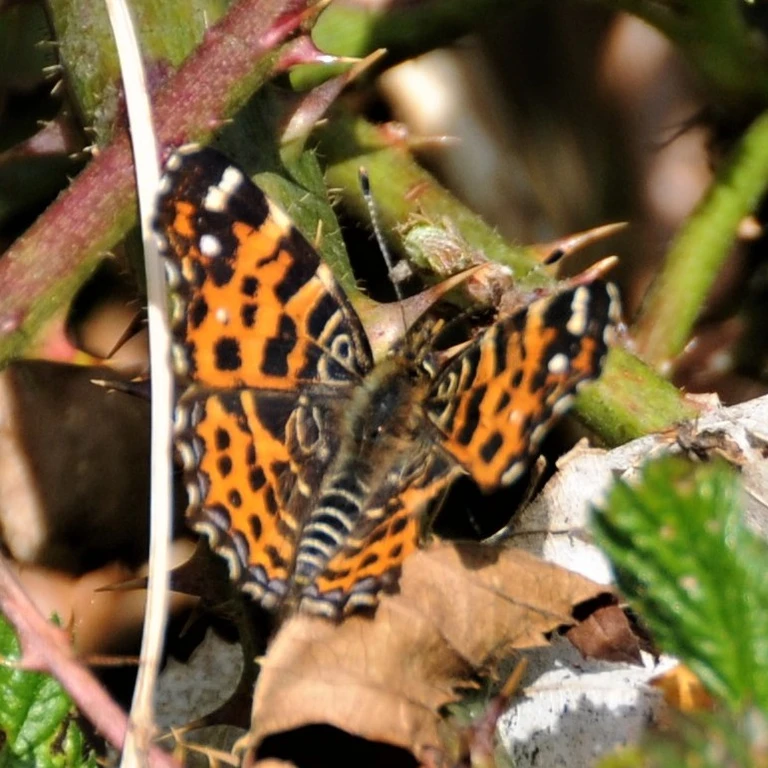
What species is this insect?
Araschnia levana
